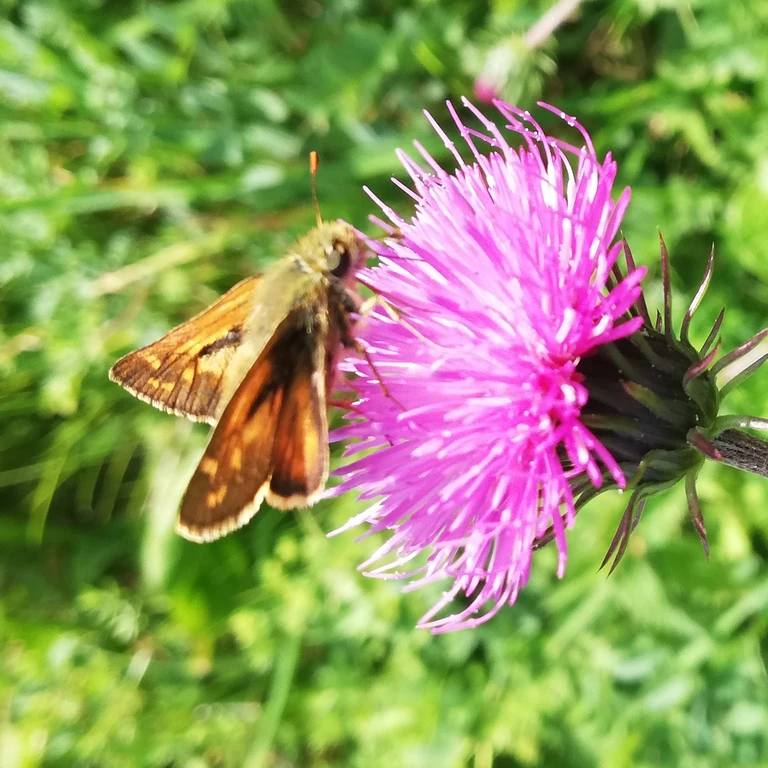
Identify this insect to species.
Ochlodes sylvanus (also Ochlodes venata)
